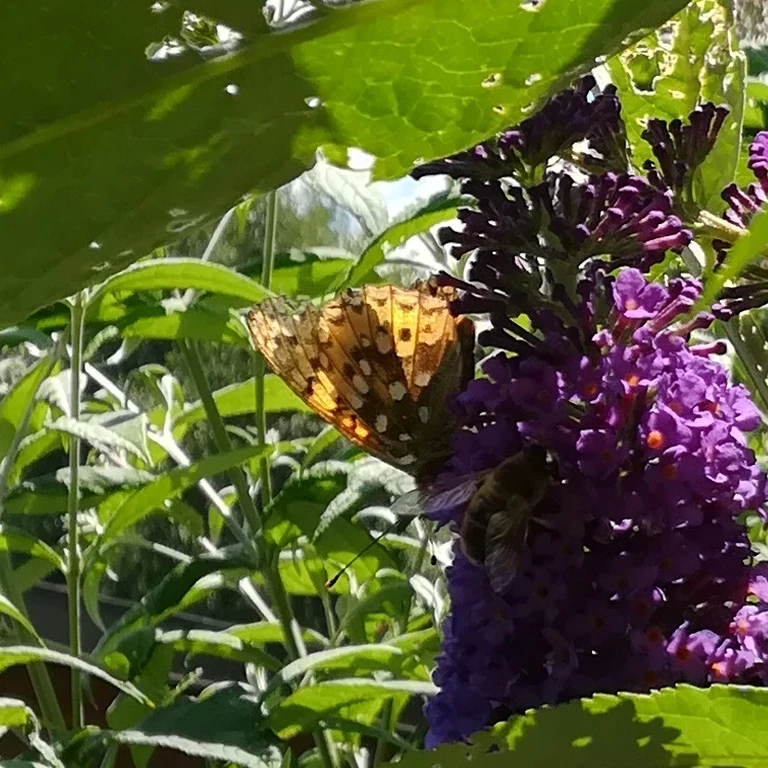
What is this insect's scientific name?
Speyeria aglaja
